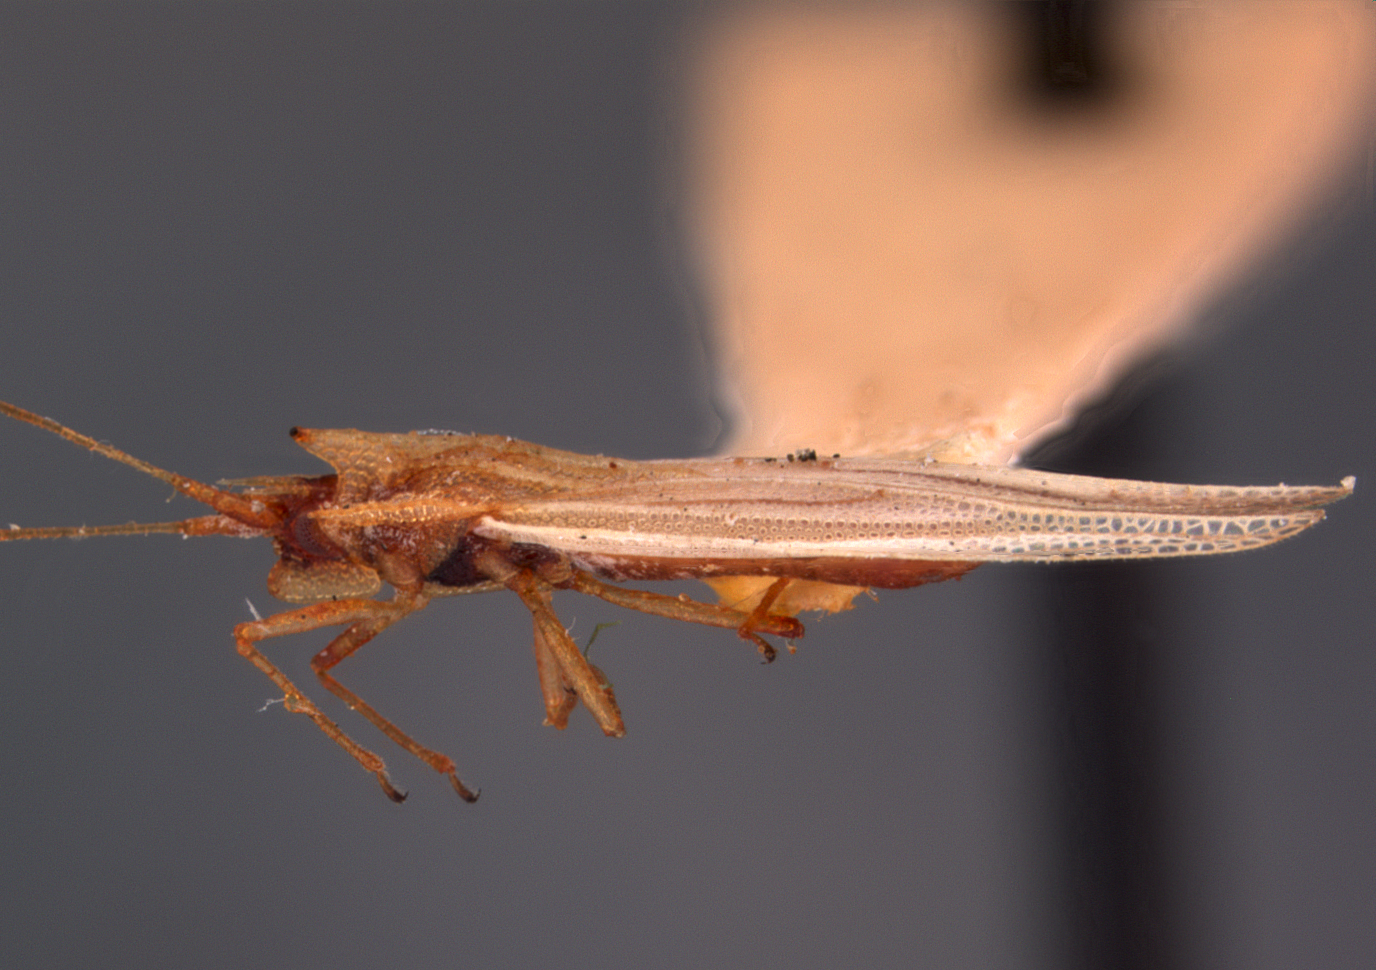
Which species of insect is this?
Leptodictya nicholi
